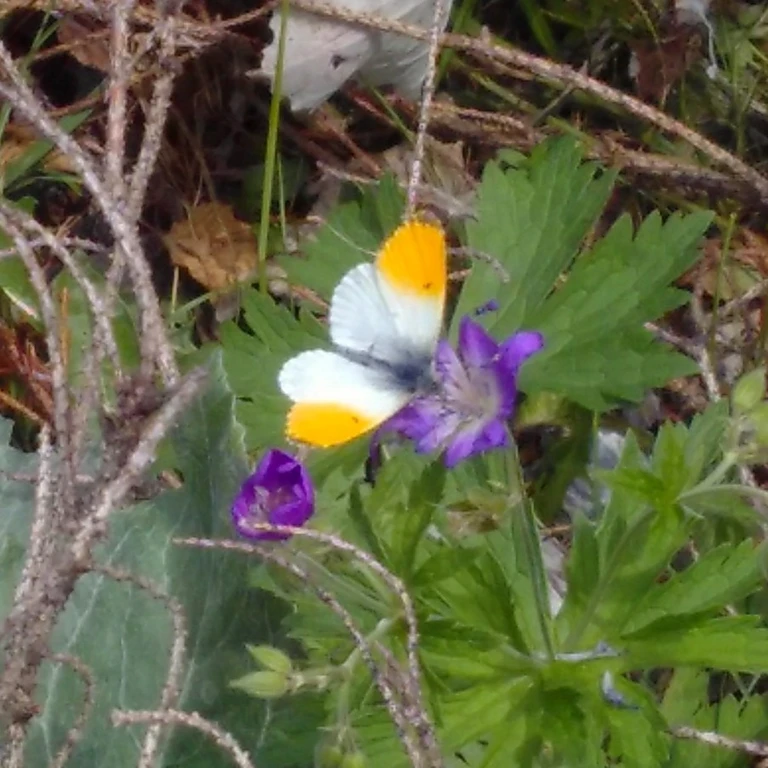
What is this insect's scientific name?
Anthocharis cardamines
